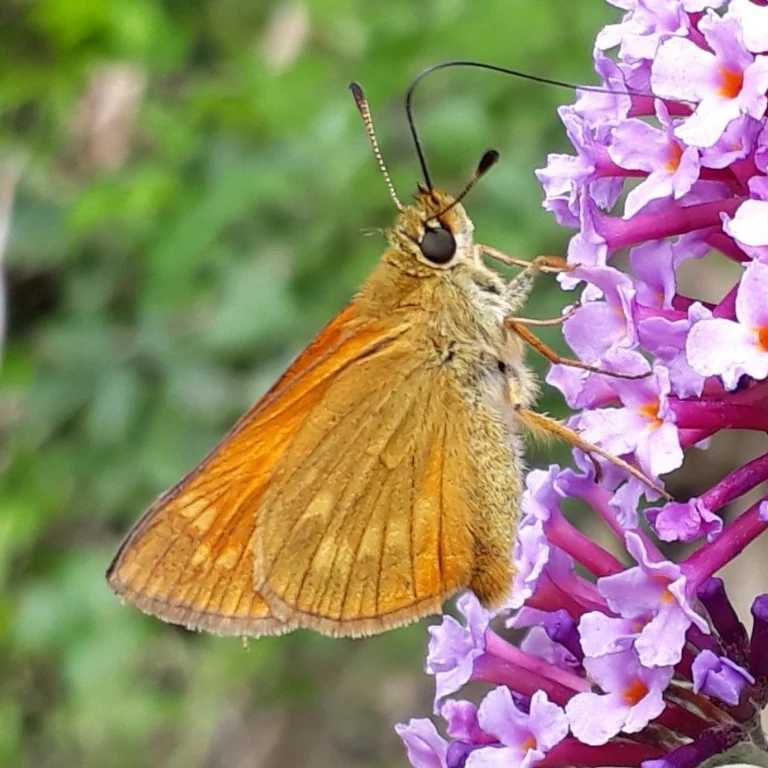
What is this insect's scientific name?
Ochlodes sylvanus (also Ochlodes venata)
